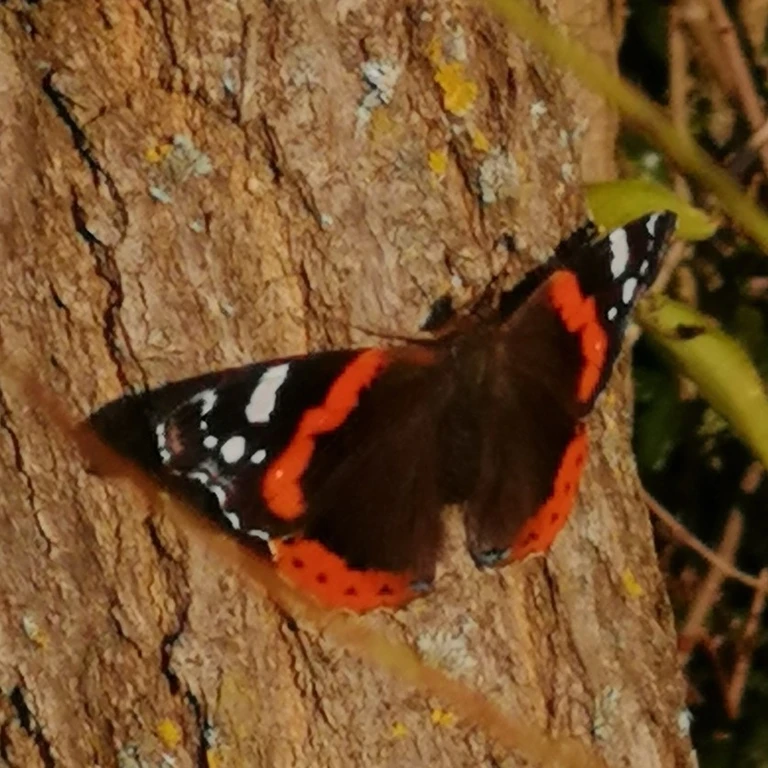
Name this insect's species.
Vanessa atalanta
